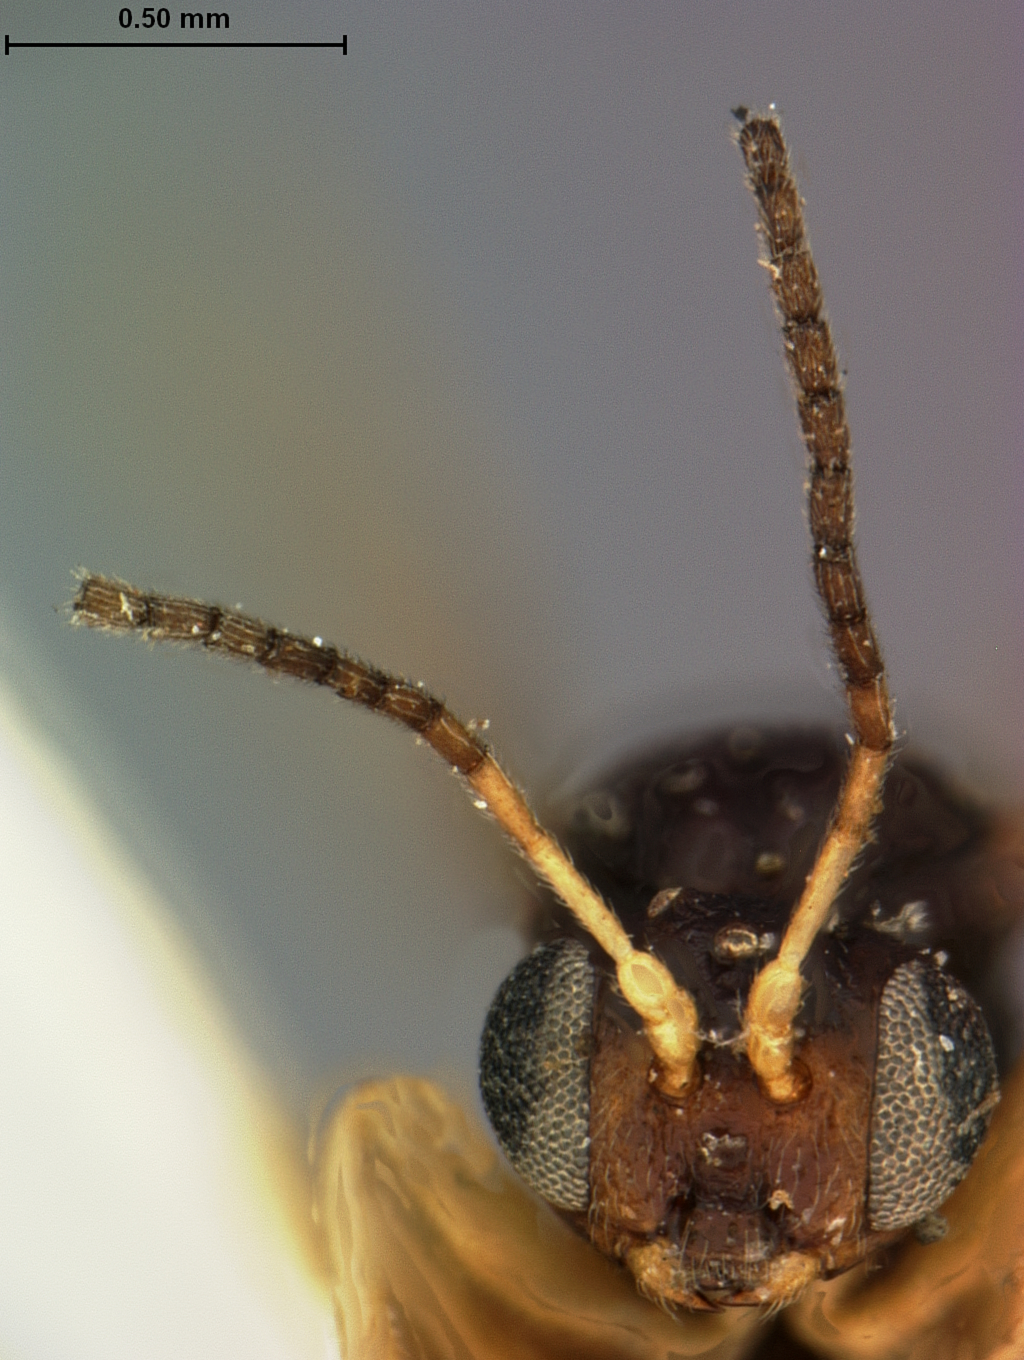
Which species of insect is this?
Neuroterus laurifoliae
